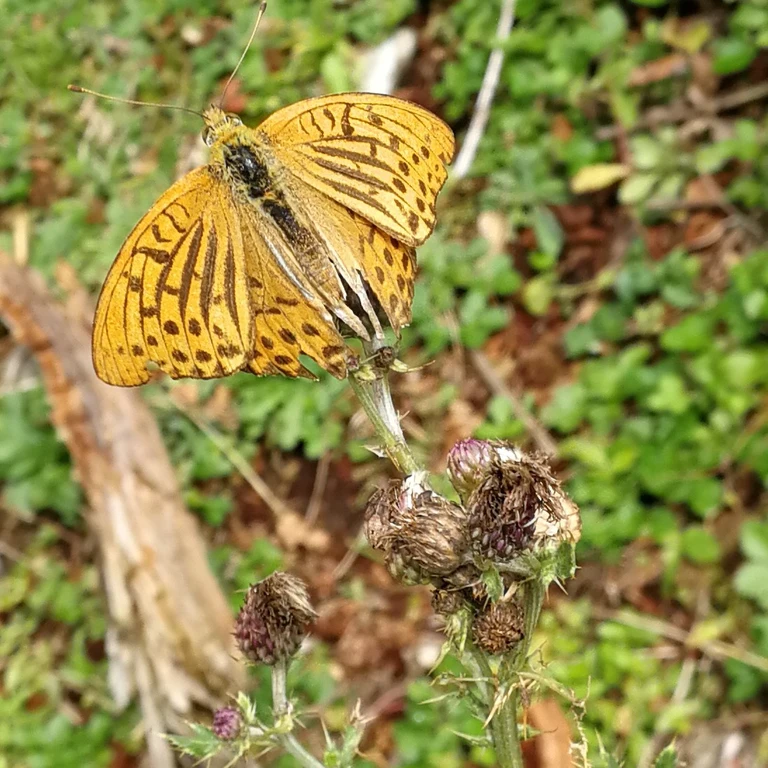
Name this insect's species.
Argynnis paphia
